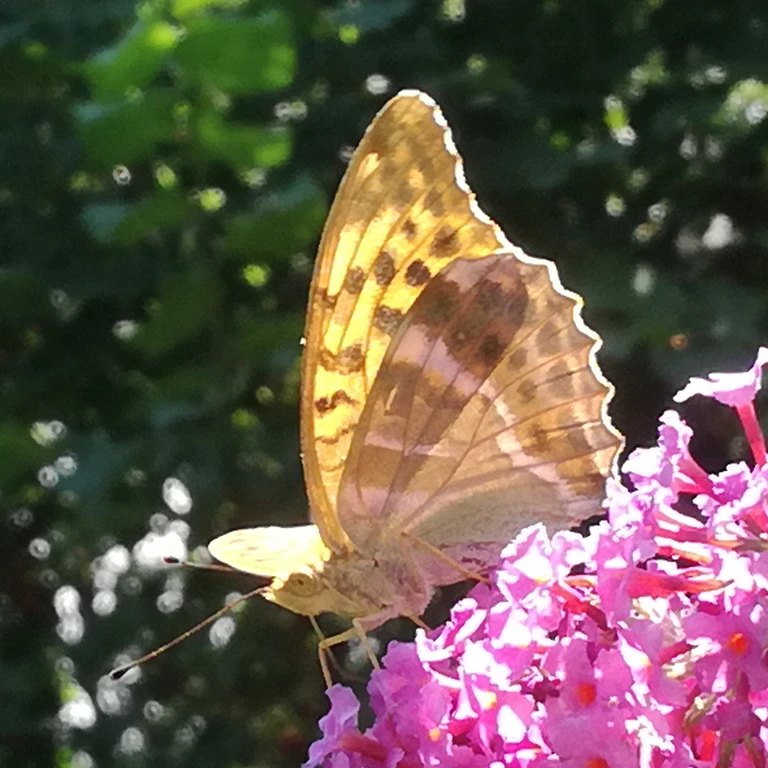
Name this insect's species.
Argynnis paphia
